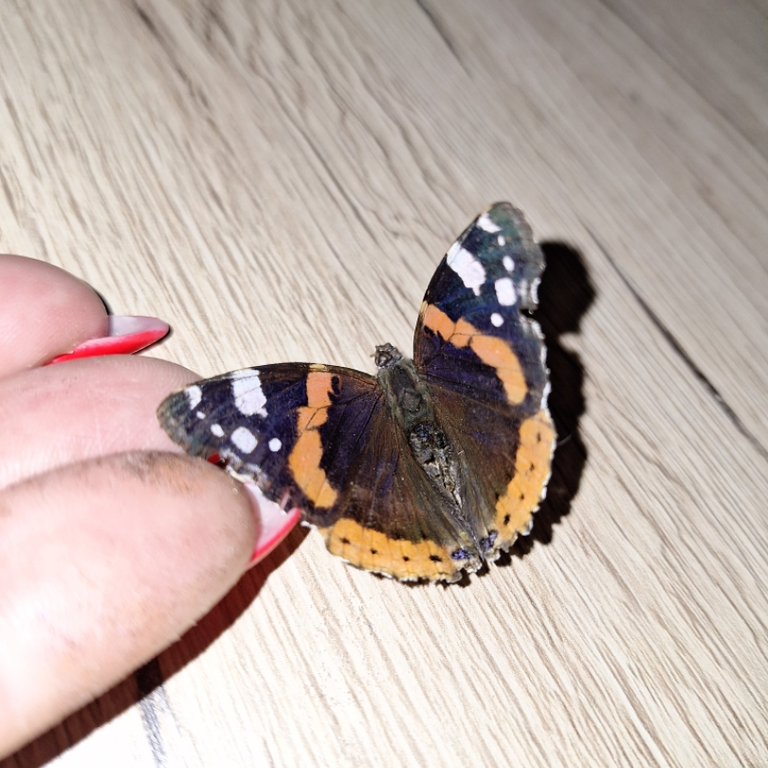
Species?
Vanessa atalanta
